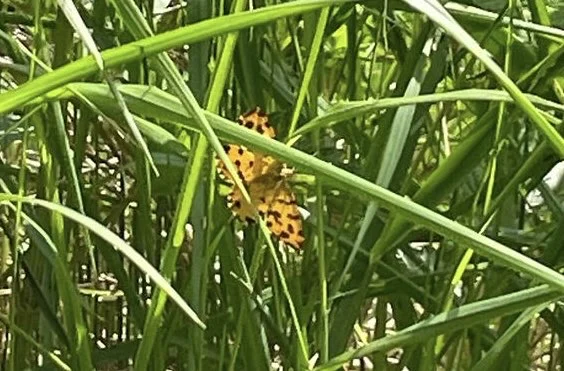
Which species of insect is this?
Pseudopanthera macularia
